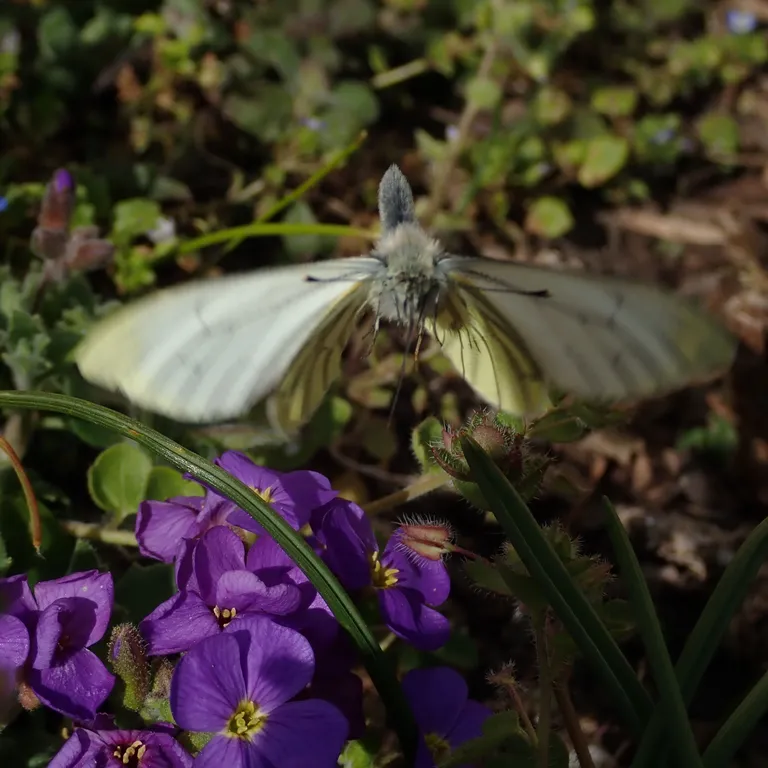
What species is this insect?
Pieris napi
